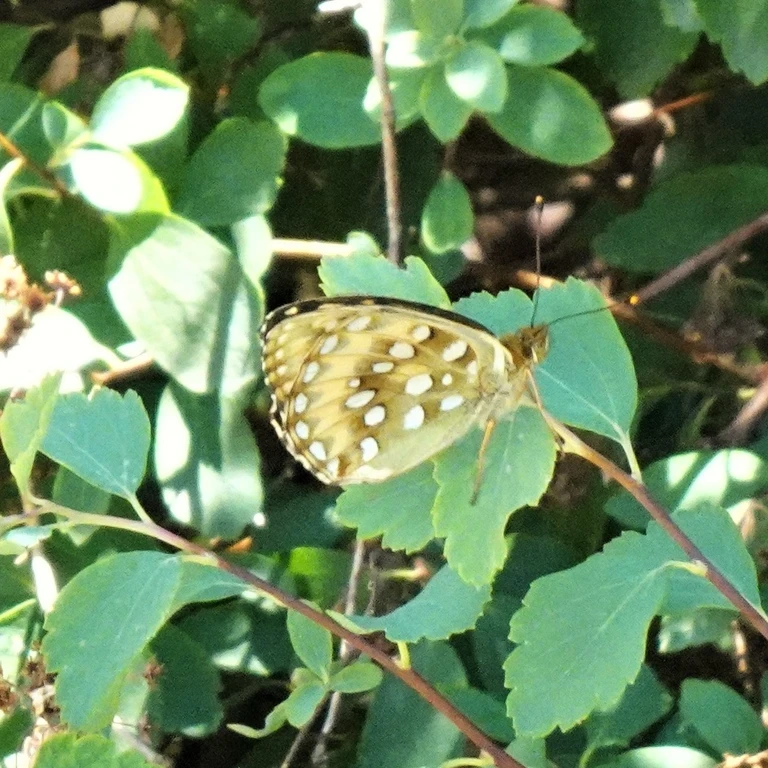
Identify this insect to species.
Speyeria aglaja
